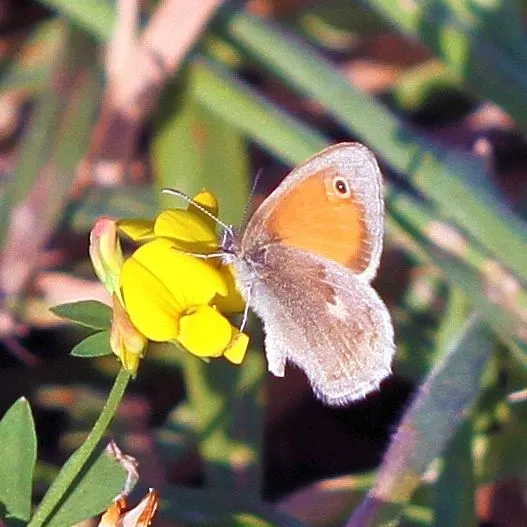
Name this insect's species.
Coenonympha pamphilus
